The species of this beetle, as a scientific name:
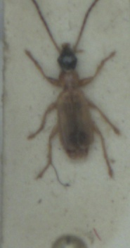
Demetrias monostigma
